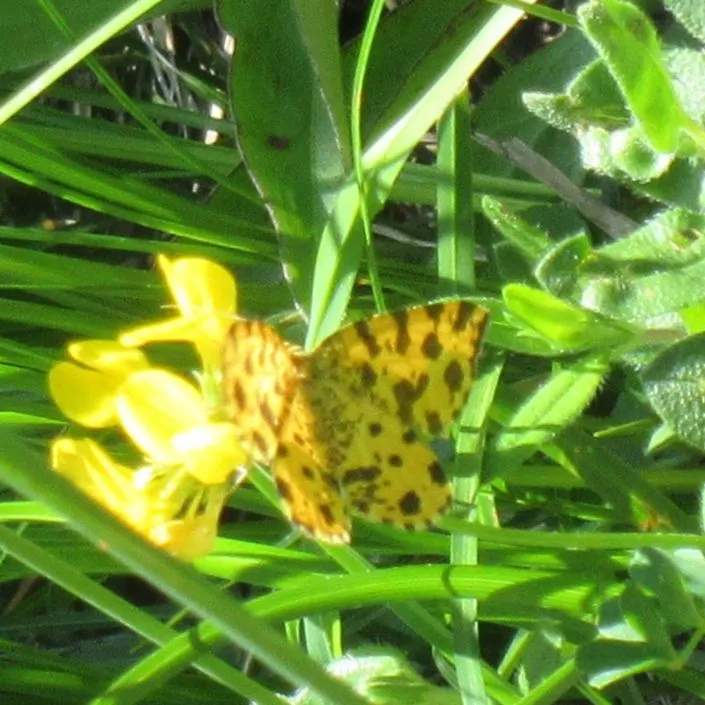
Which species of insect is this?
Pseudopanthera macularia
